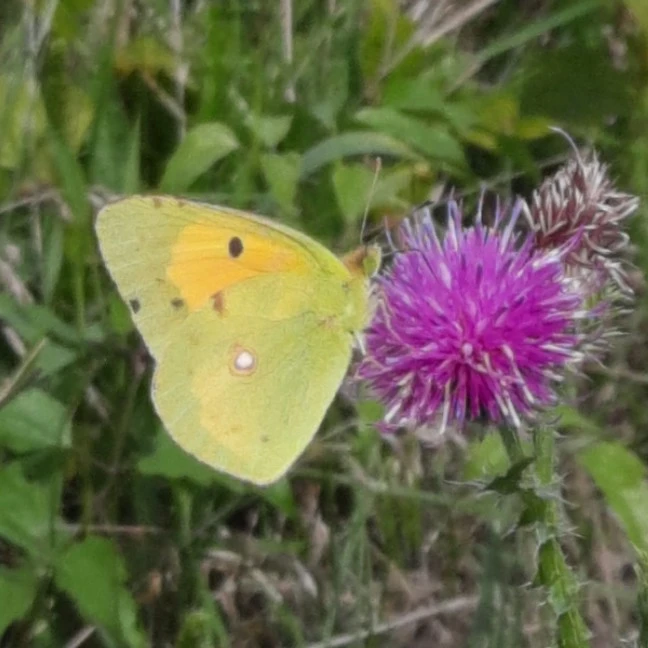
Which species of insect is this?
Colias croceus
